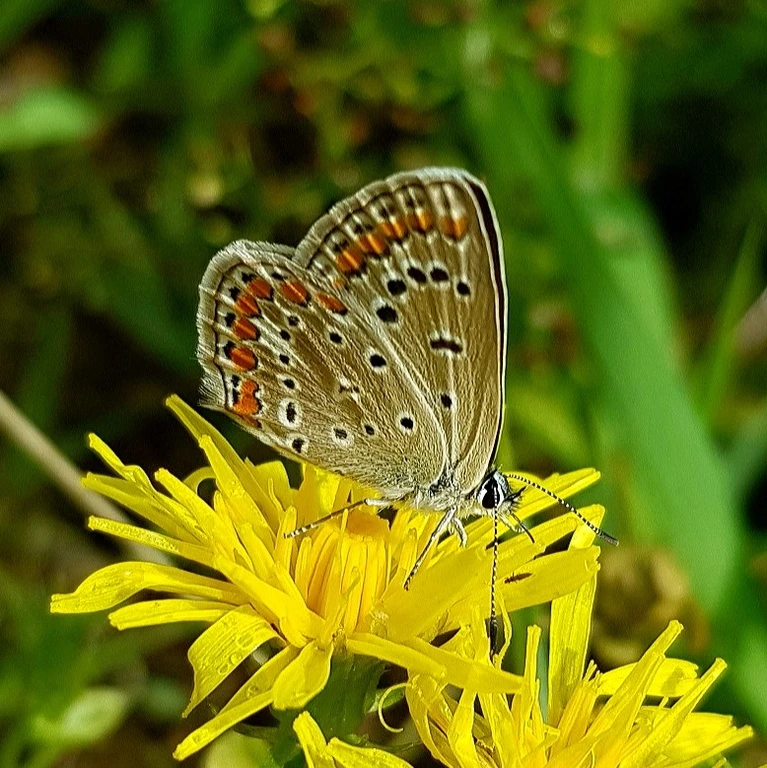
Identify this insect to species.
Polyommatus icarus
